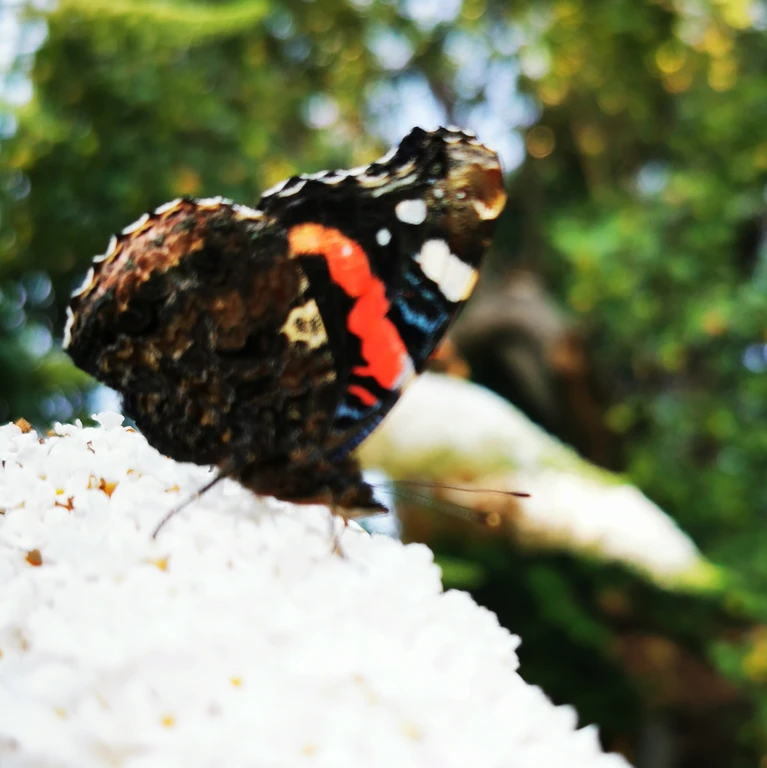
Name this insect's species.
Vanessa atalanta
